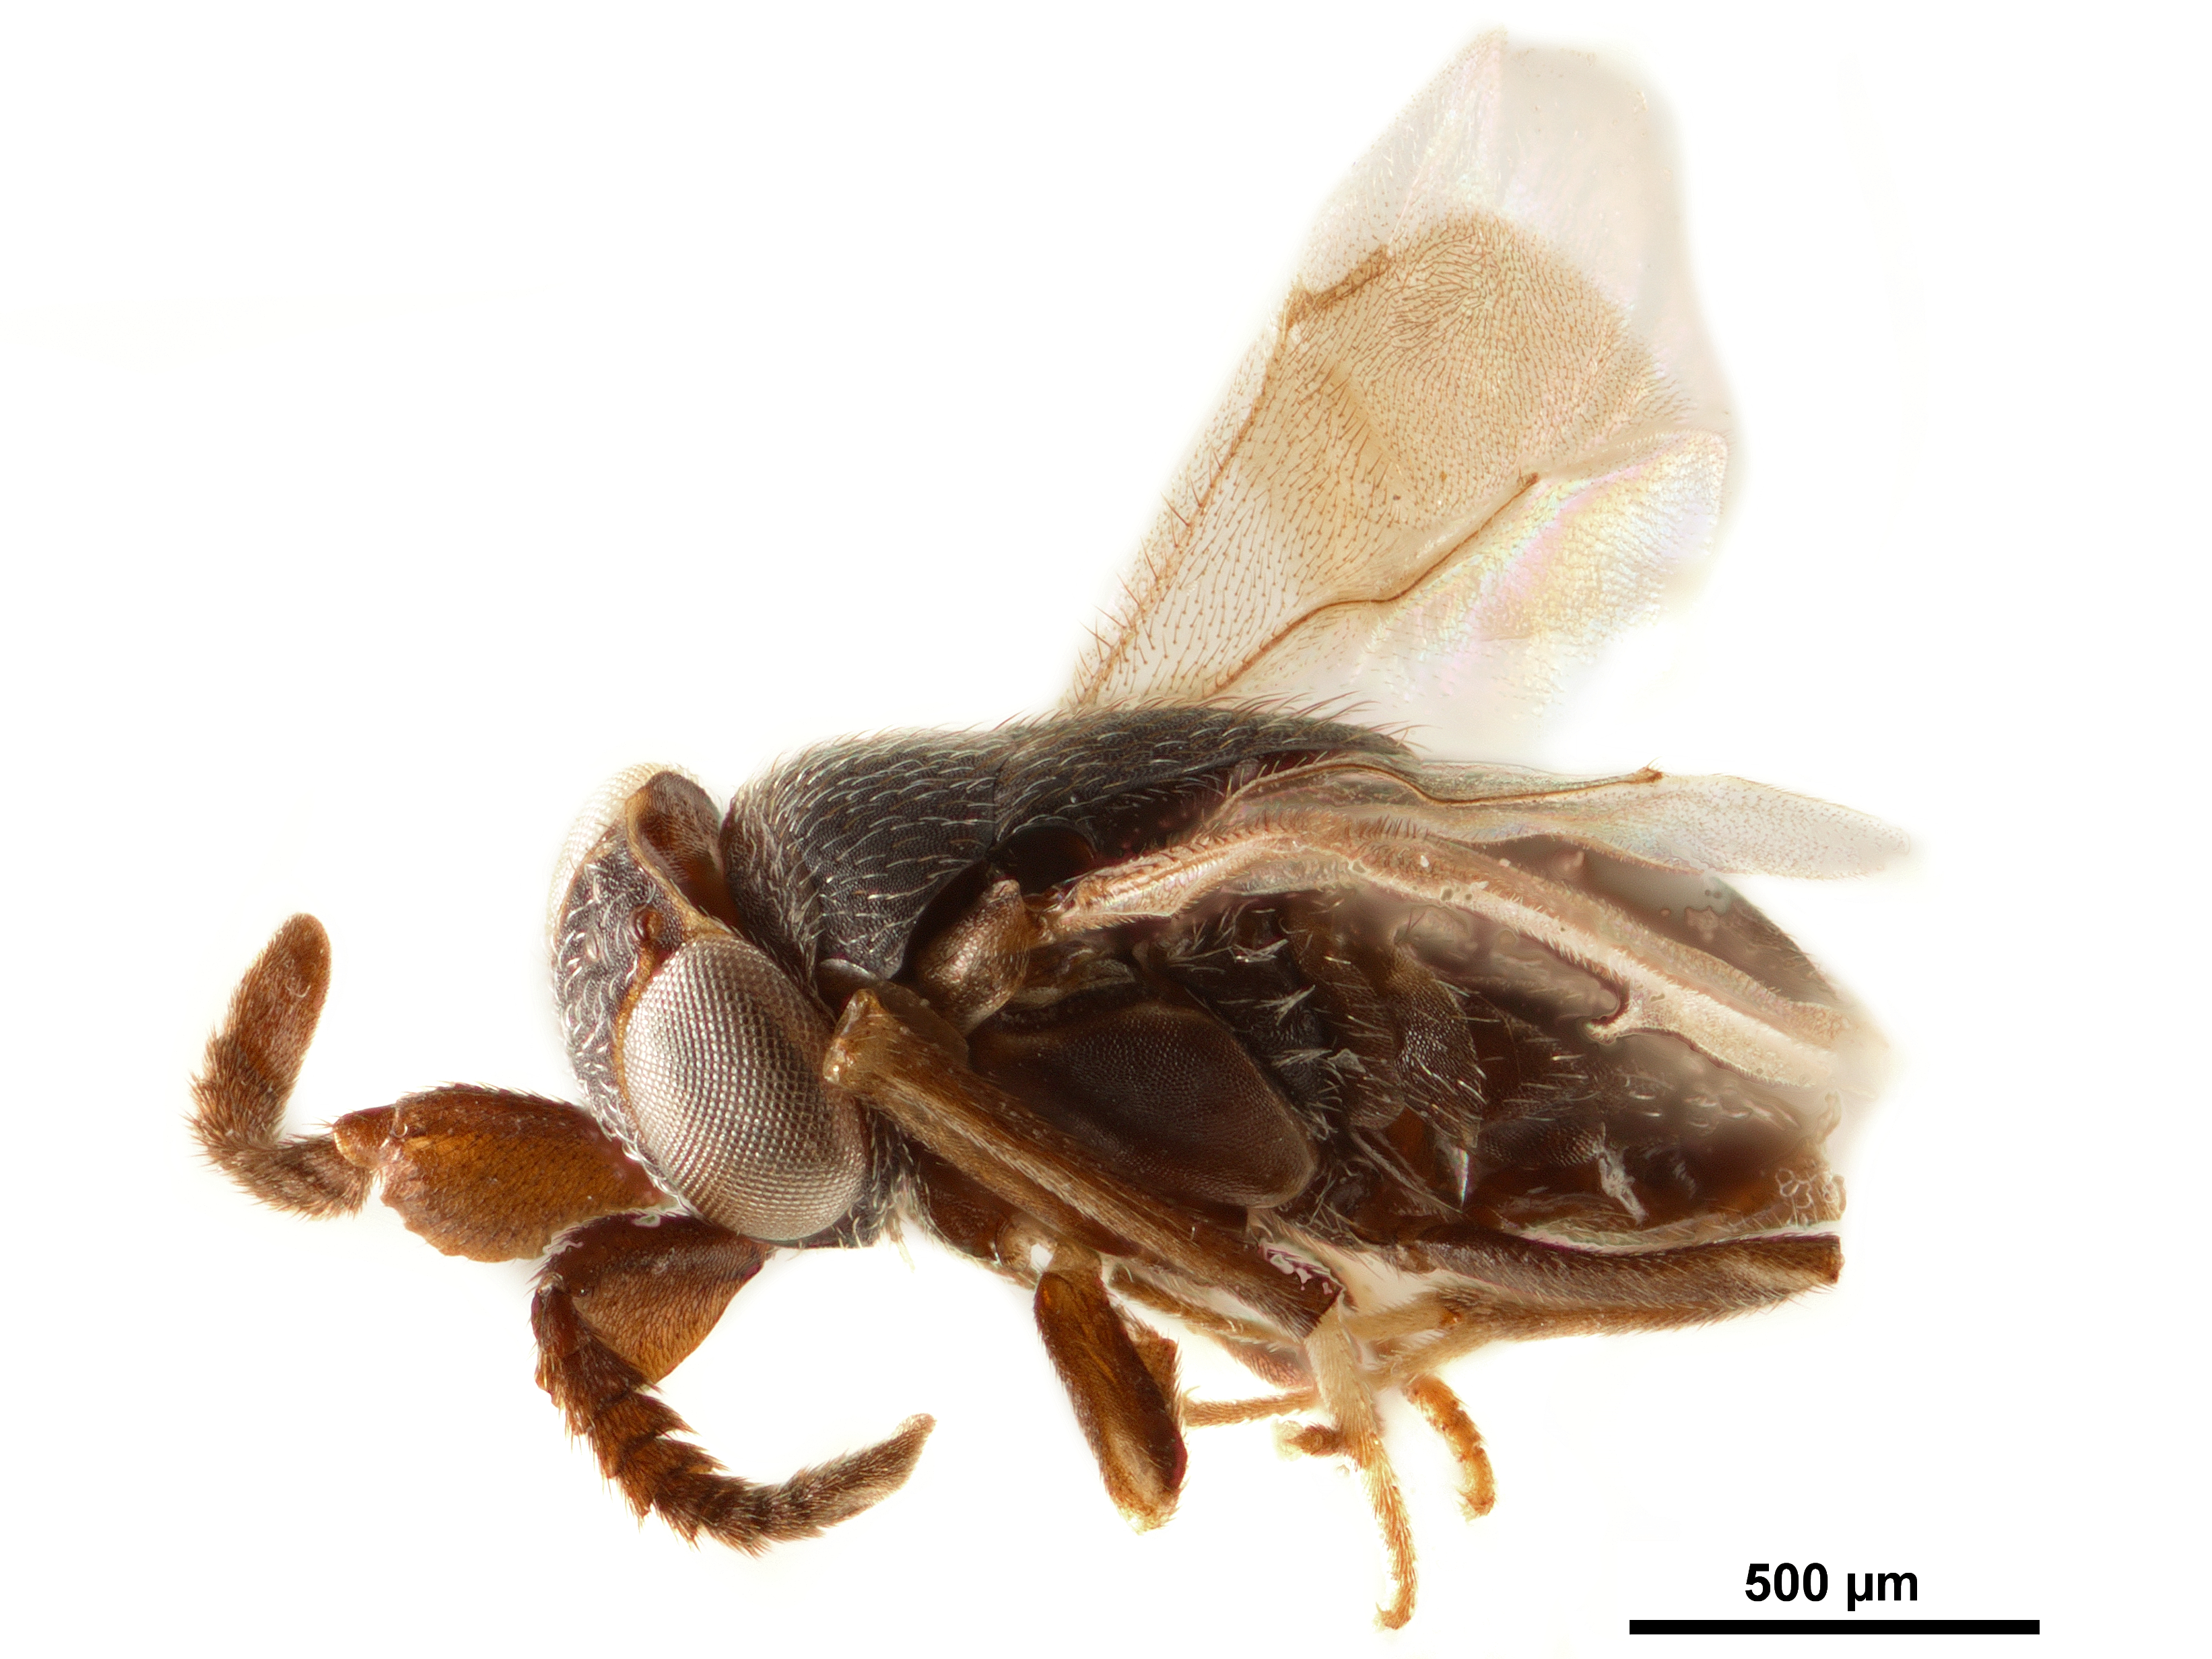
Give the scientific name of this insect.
Praleurocerus viridis
